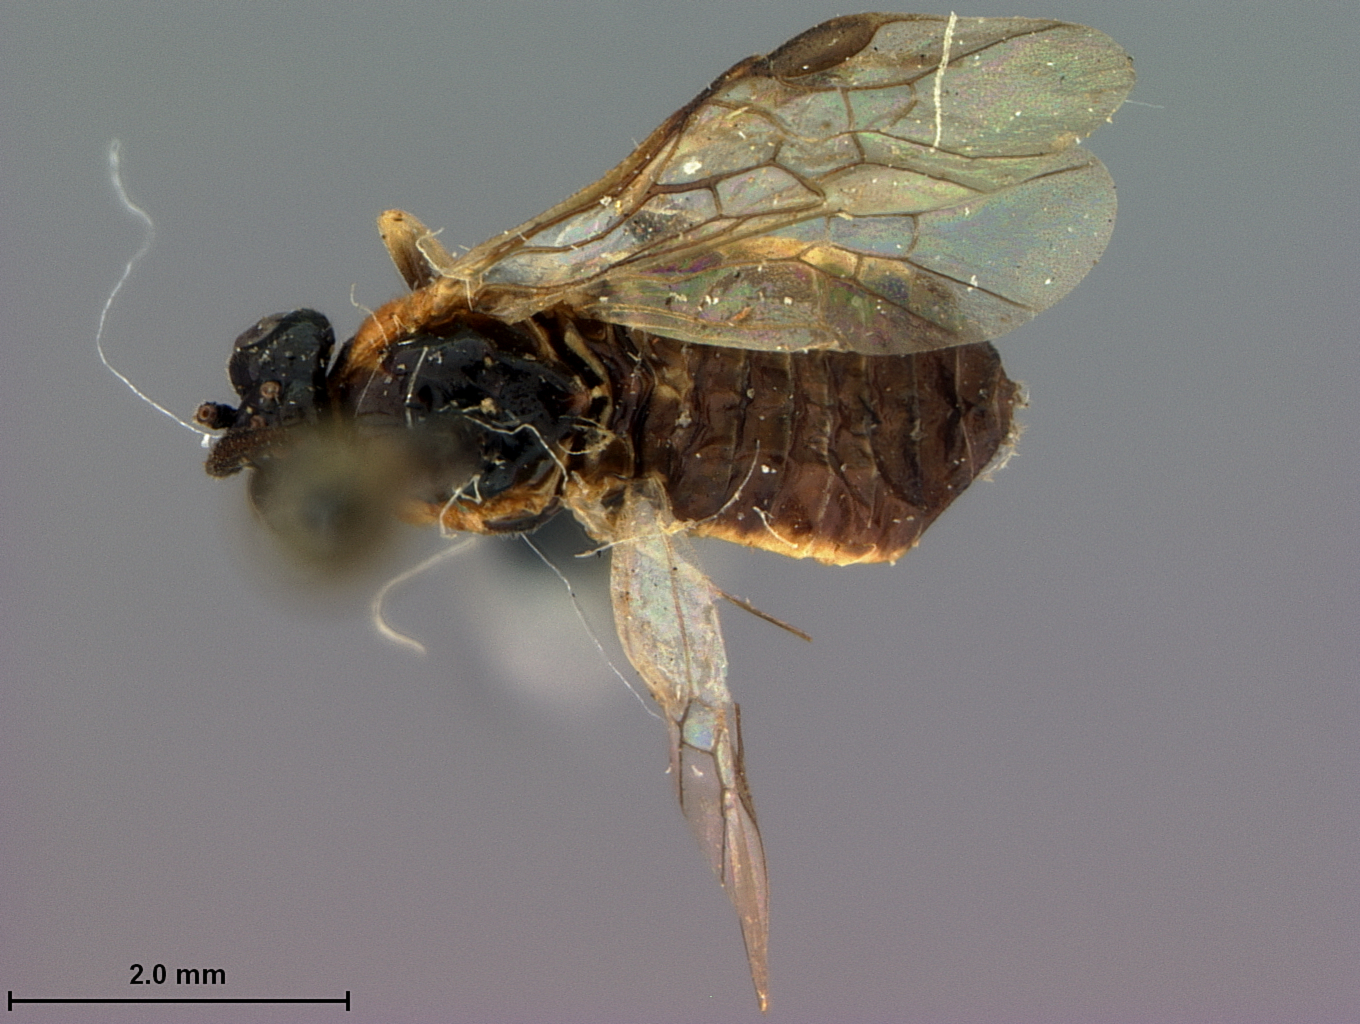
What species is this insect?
Schizocerus collaris
